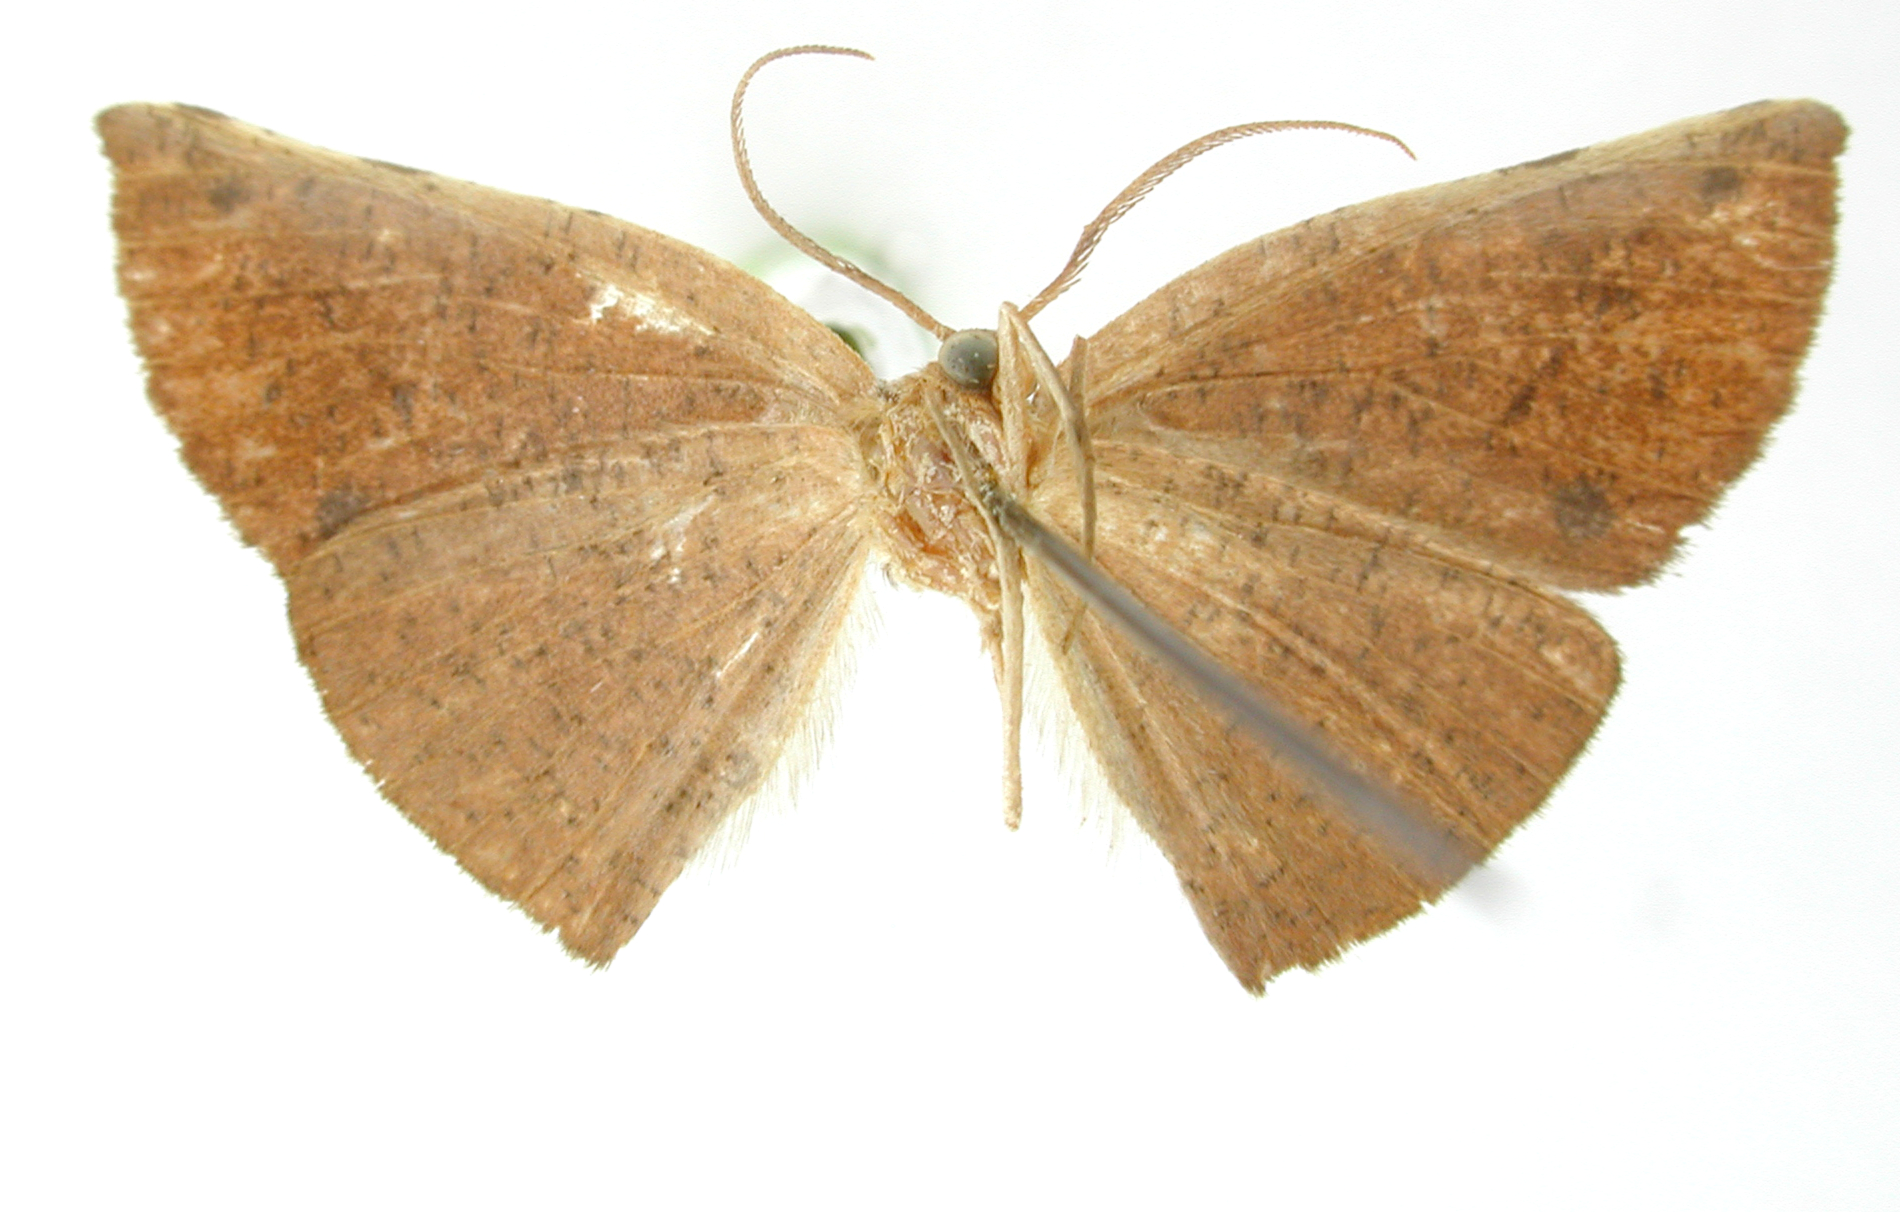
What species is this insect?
Acrotomodes borumata
